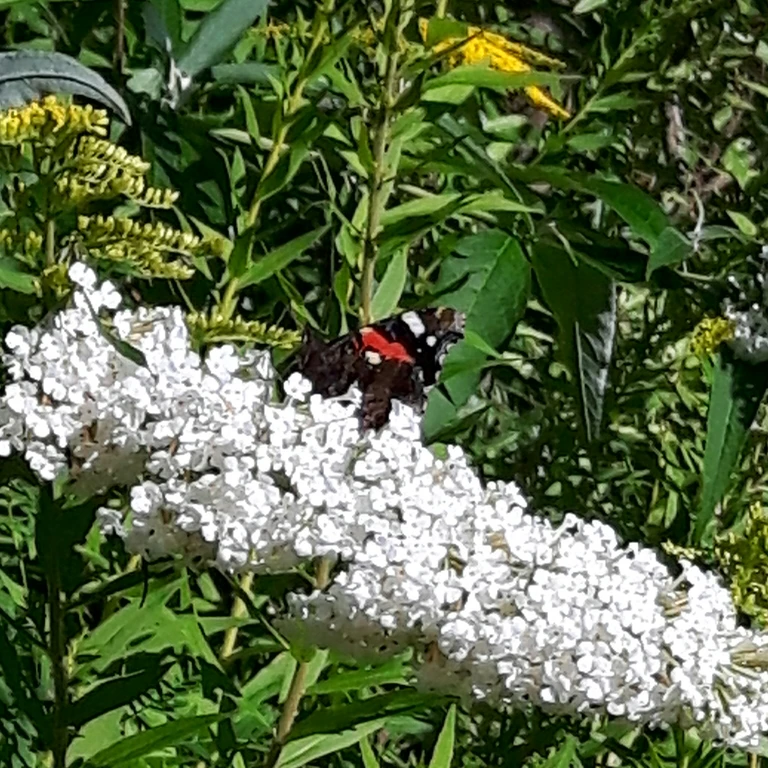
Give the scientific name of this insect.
Vanessa atalanta
